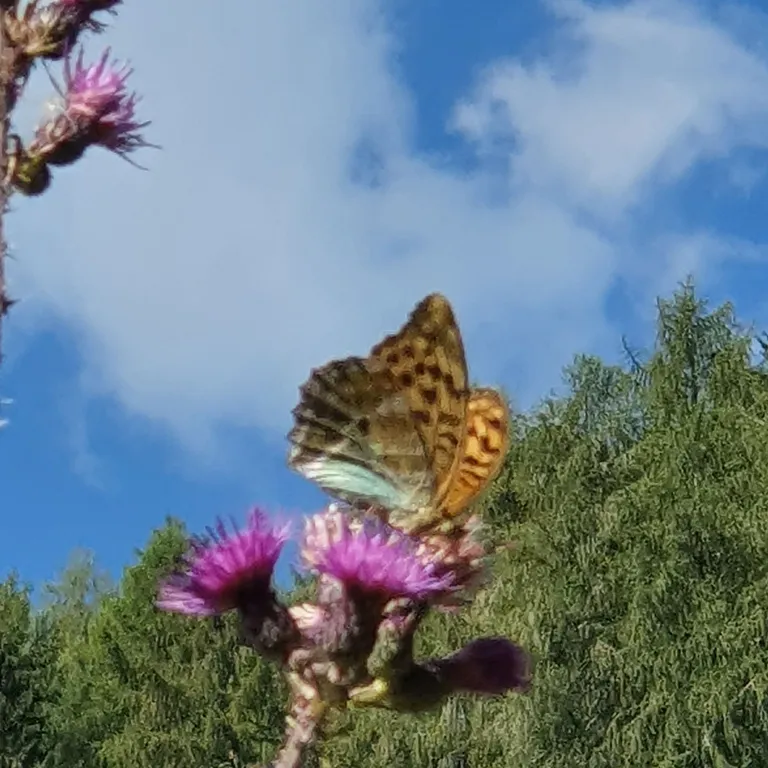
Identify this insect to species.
Argynnis paphia
